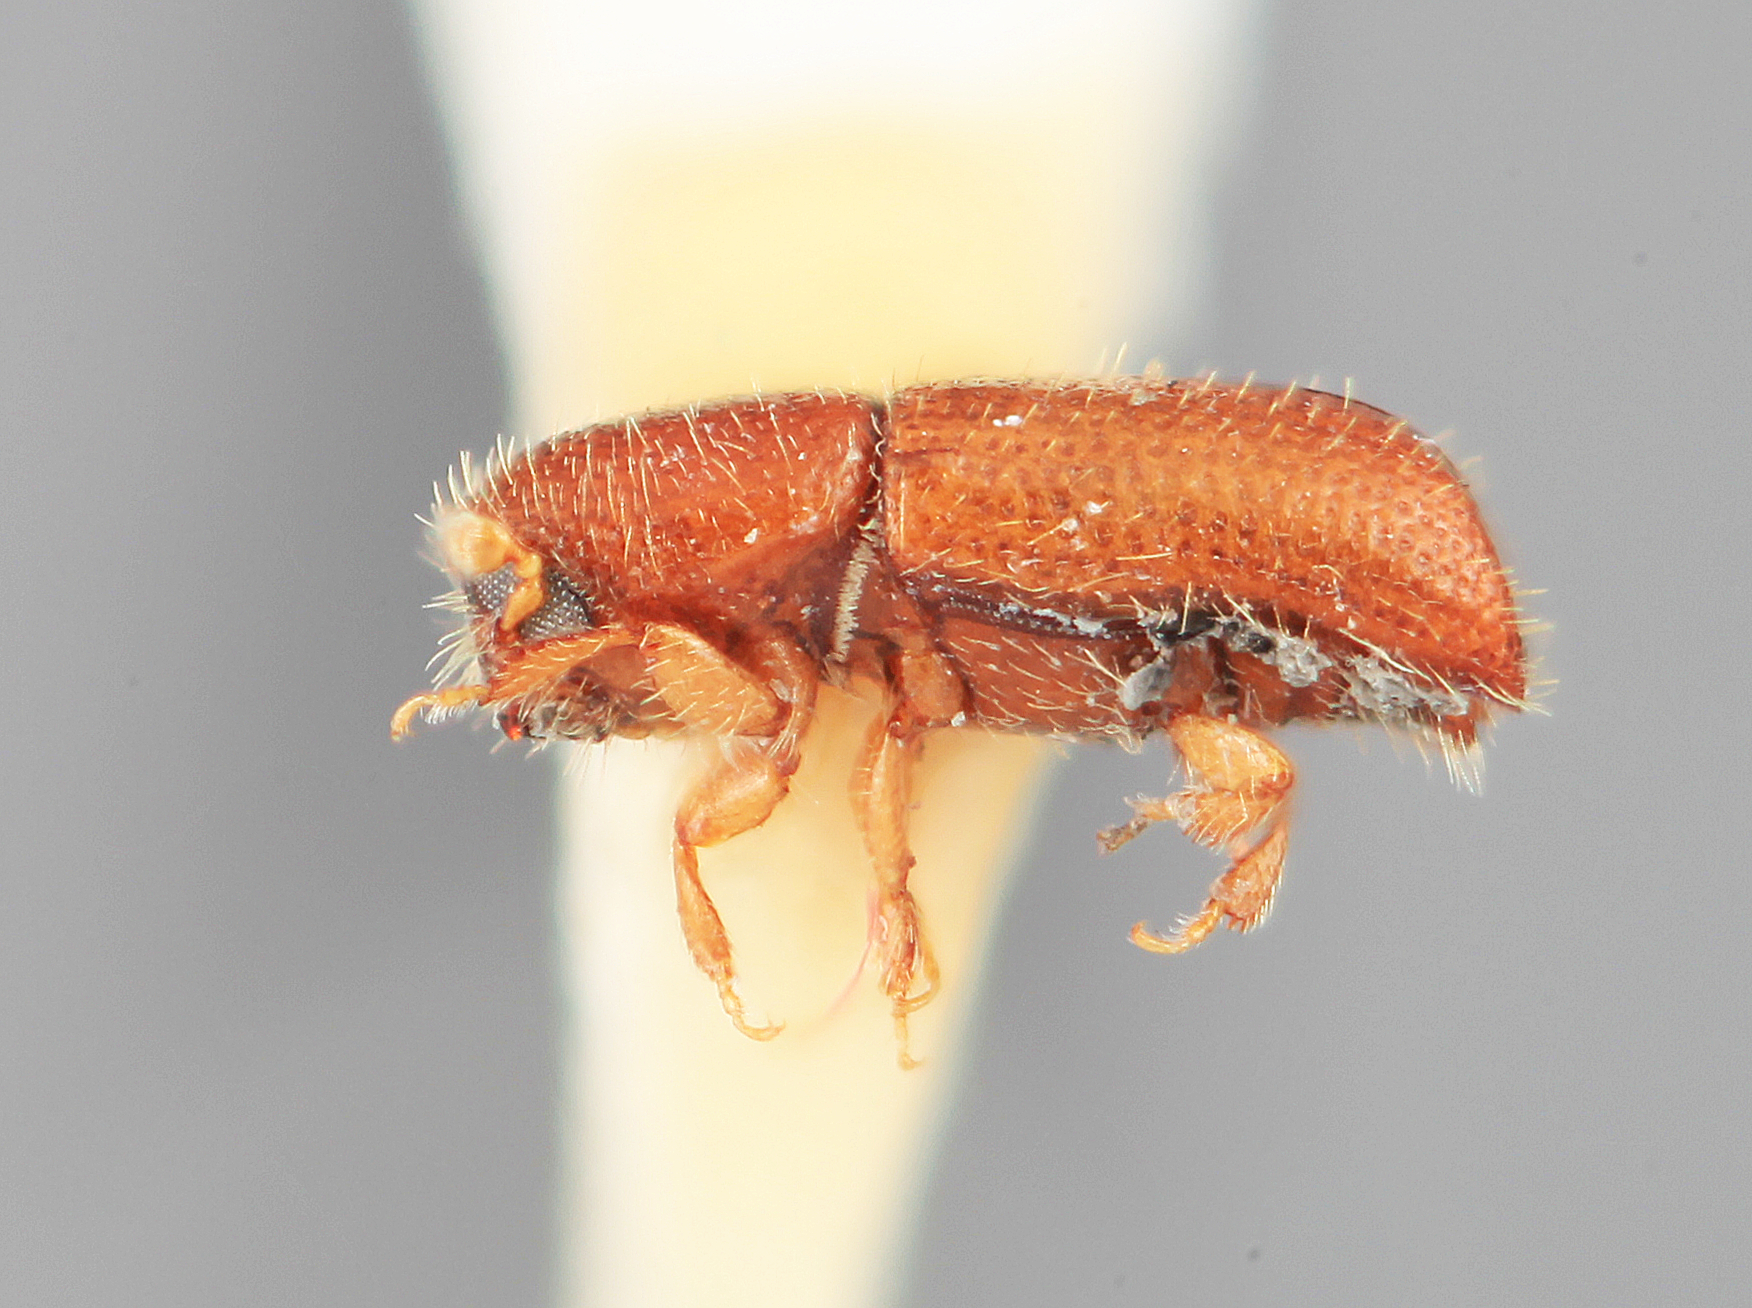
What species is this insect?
Dendrocranulus pumilus
